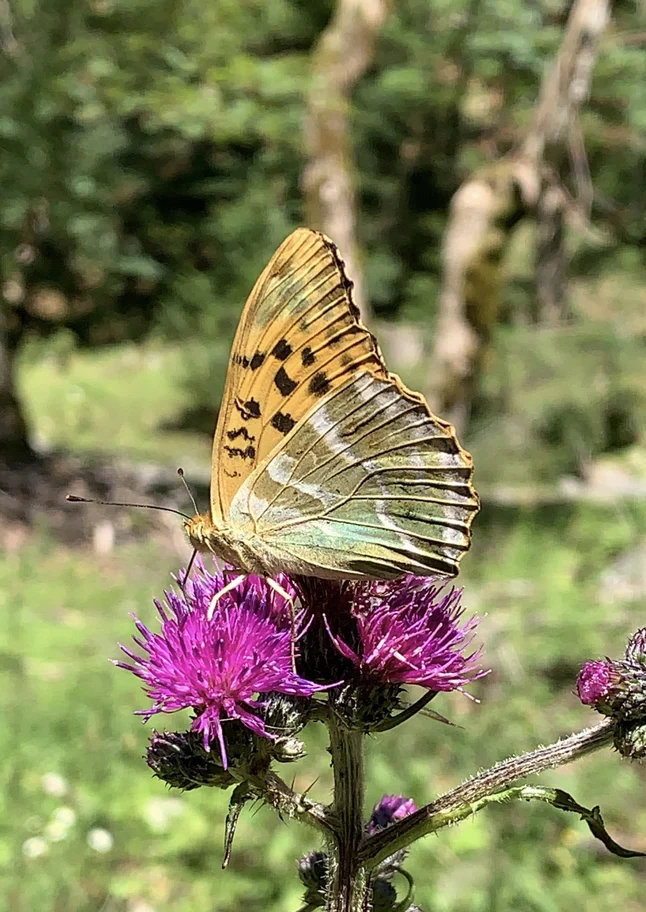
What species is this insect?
Argynnis paphia
